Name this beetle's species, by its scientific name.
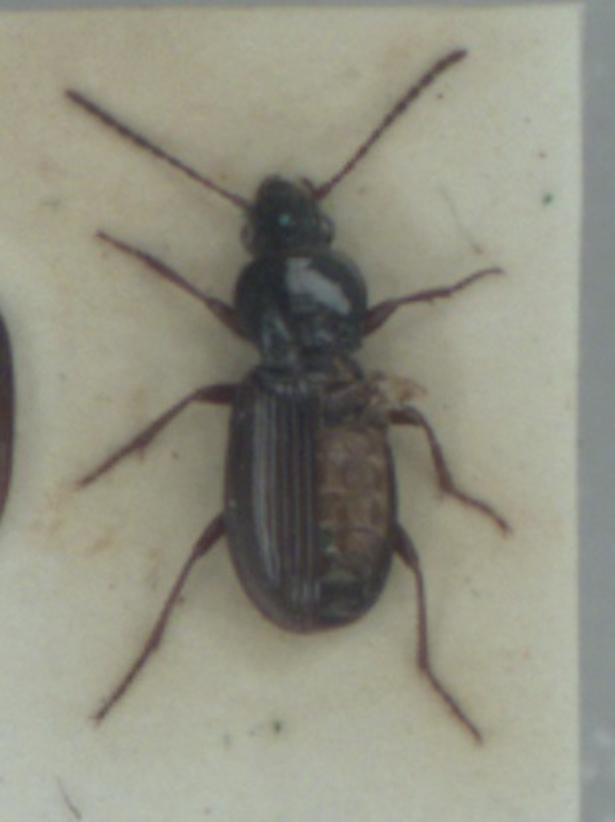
Pterostichus strenuus
